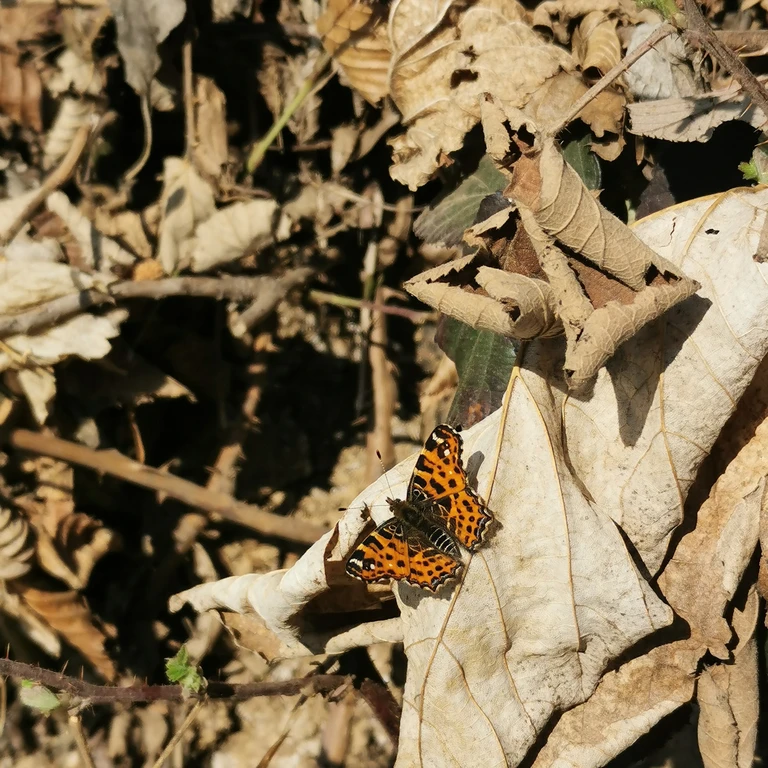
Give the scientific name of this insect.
Araschnia levana
